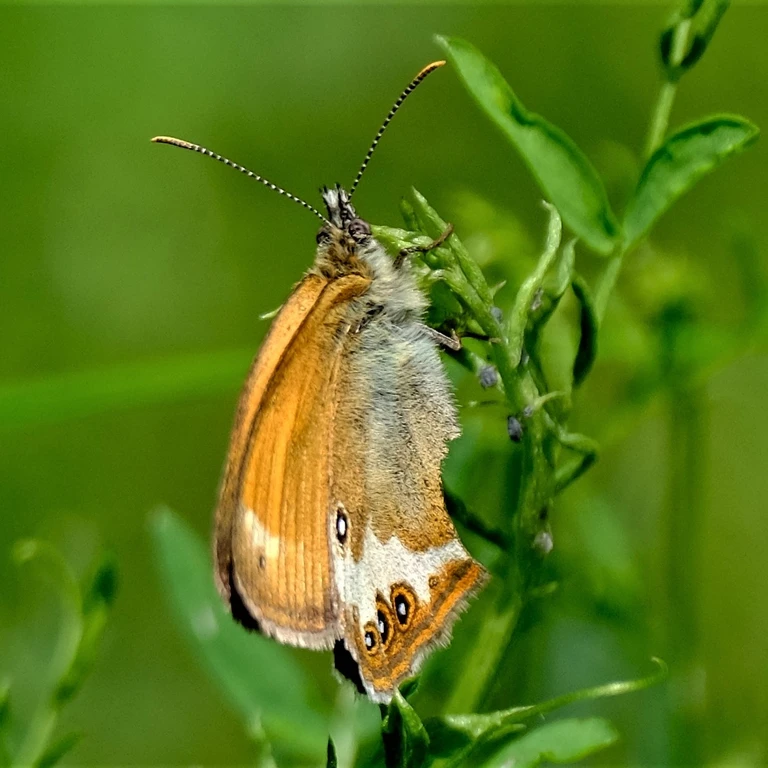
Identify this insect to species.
Coenonympha arcania
